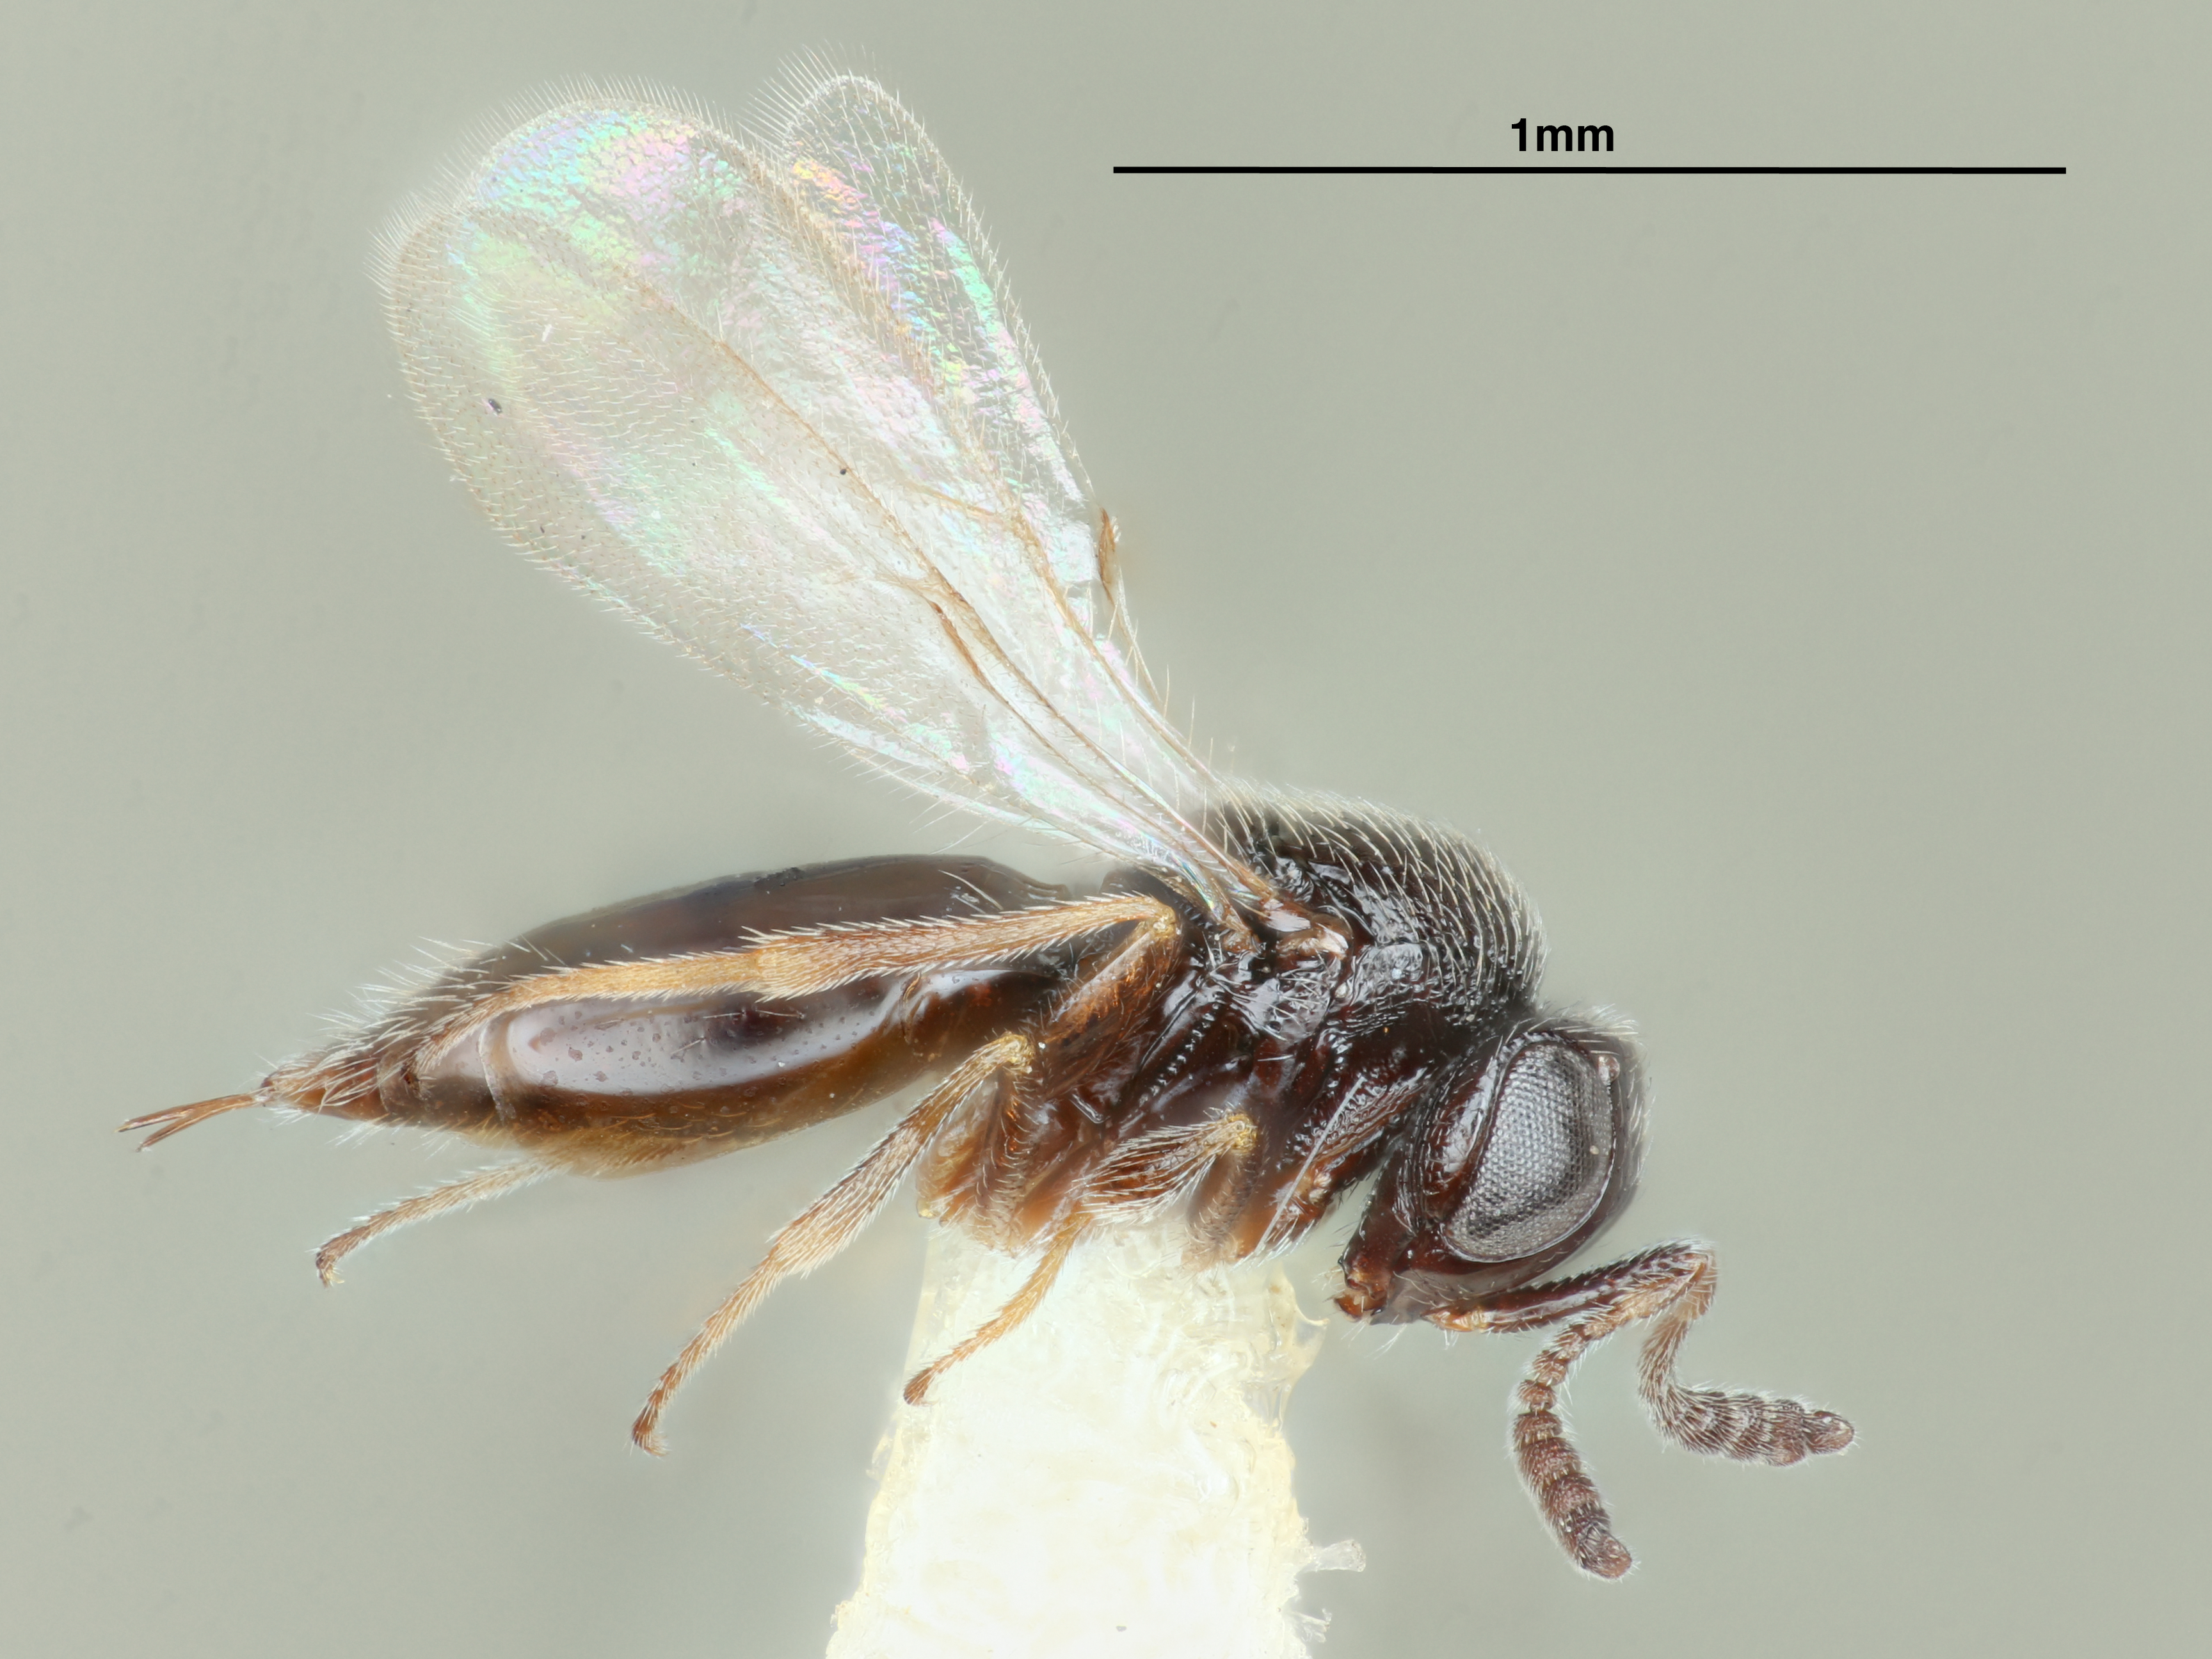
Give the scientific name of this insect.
Telenomus sulculus
